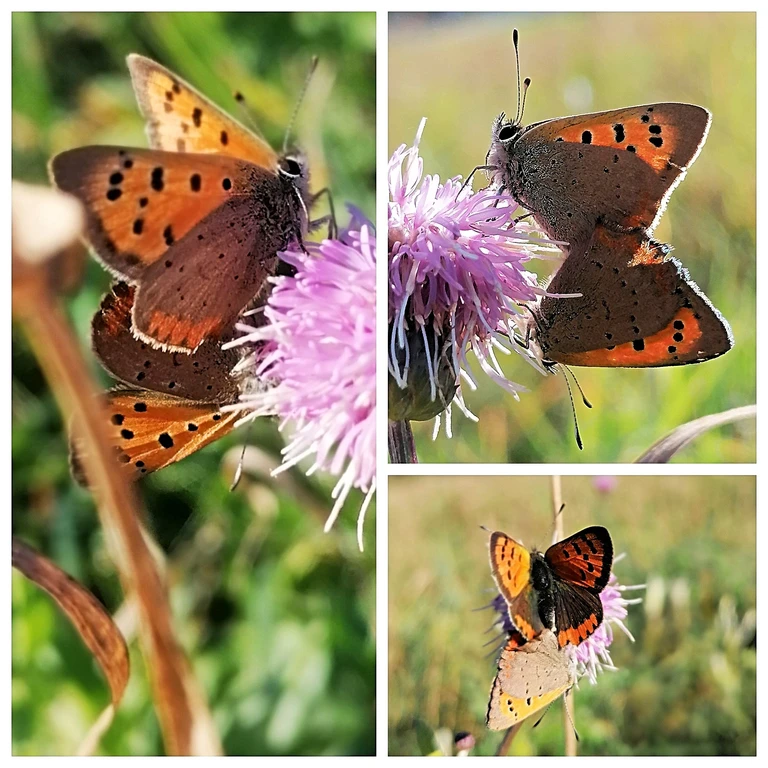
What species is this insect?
Lycaena phlaeas
